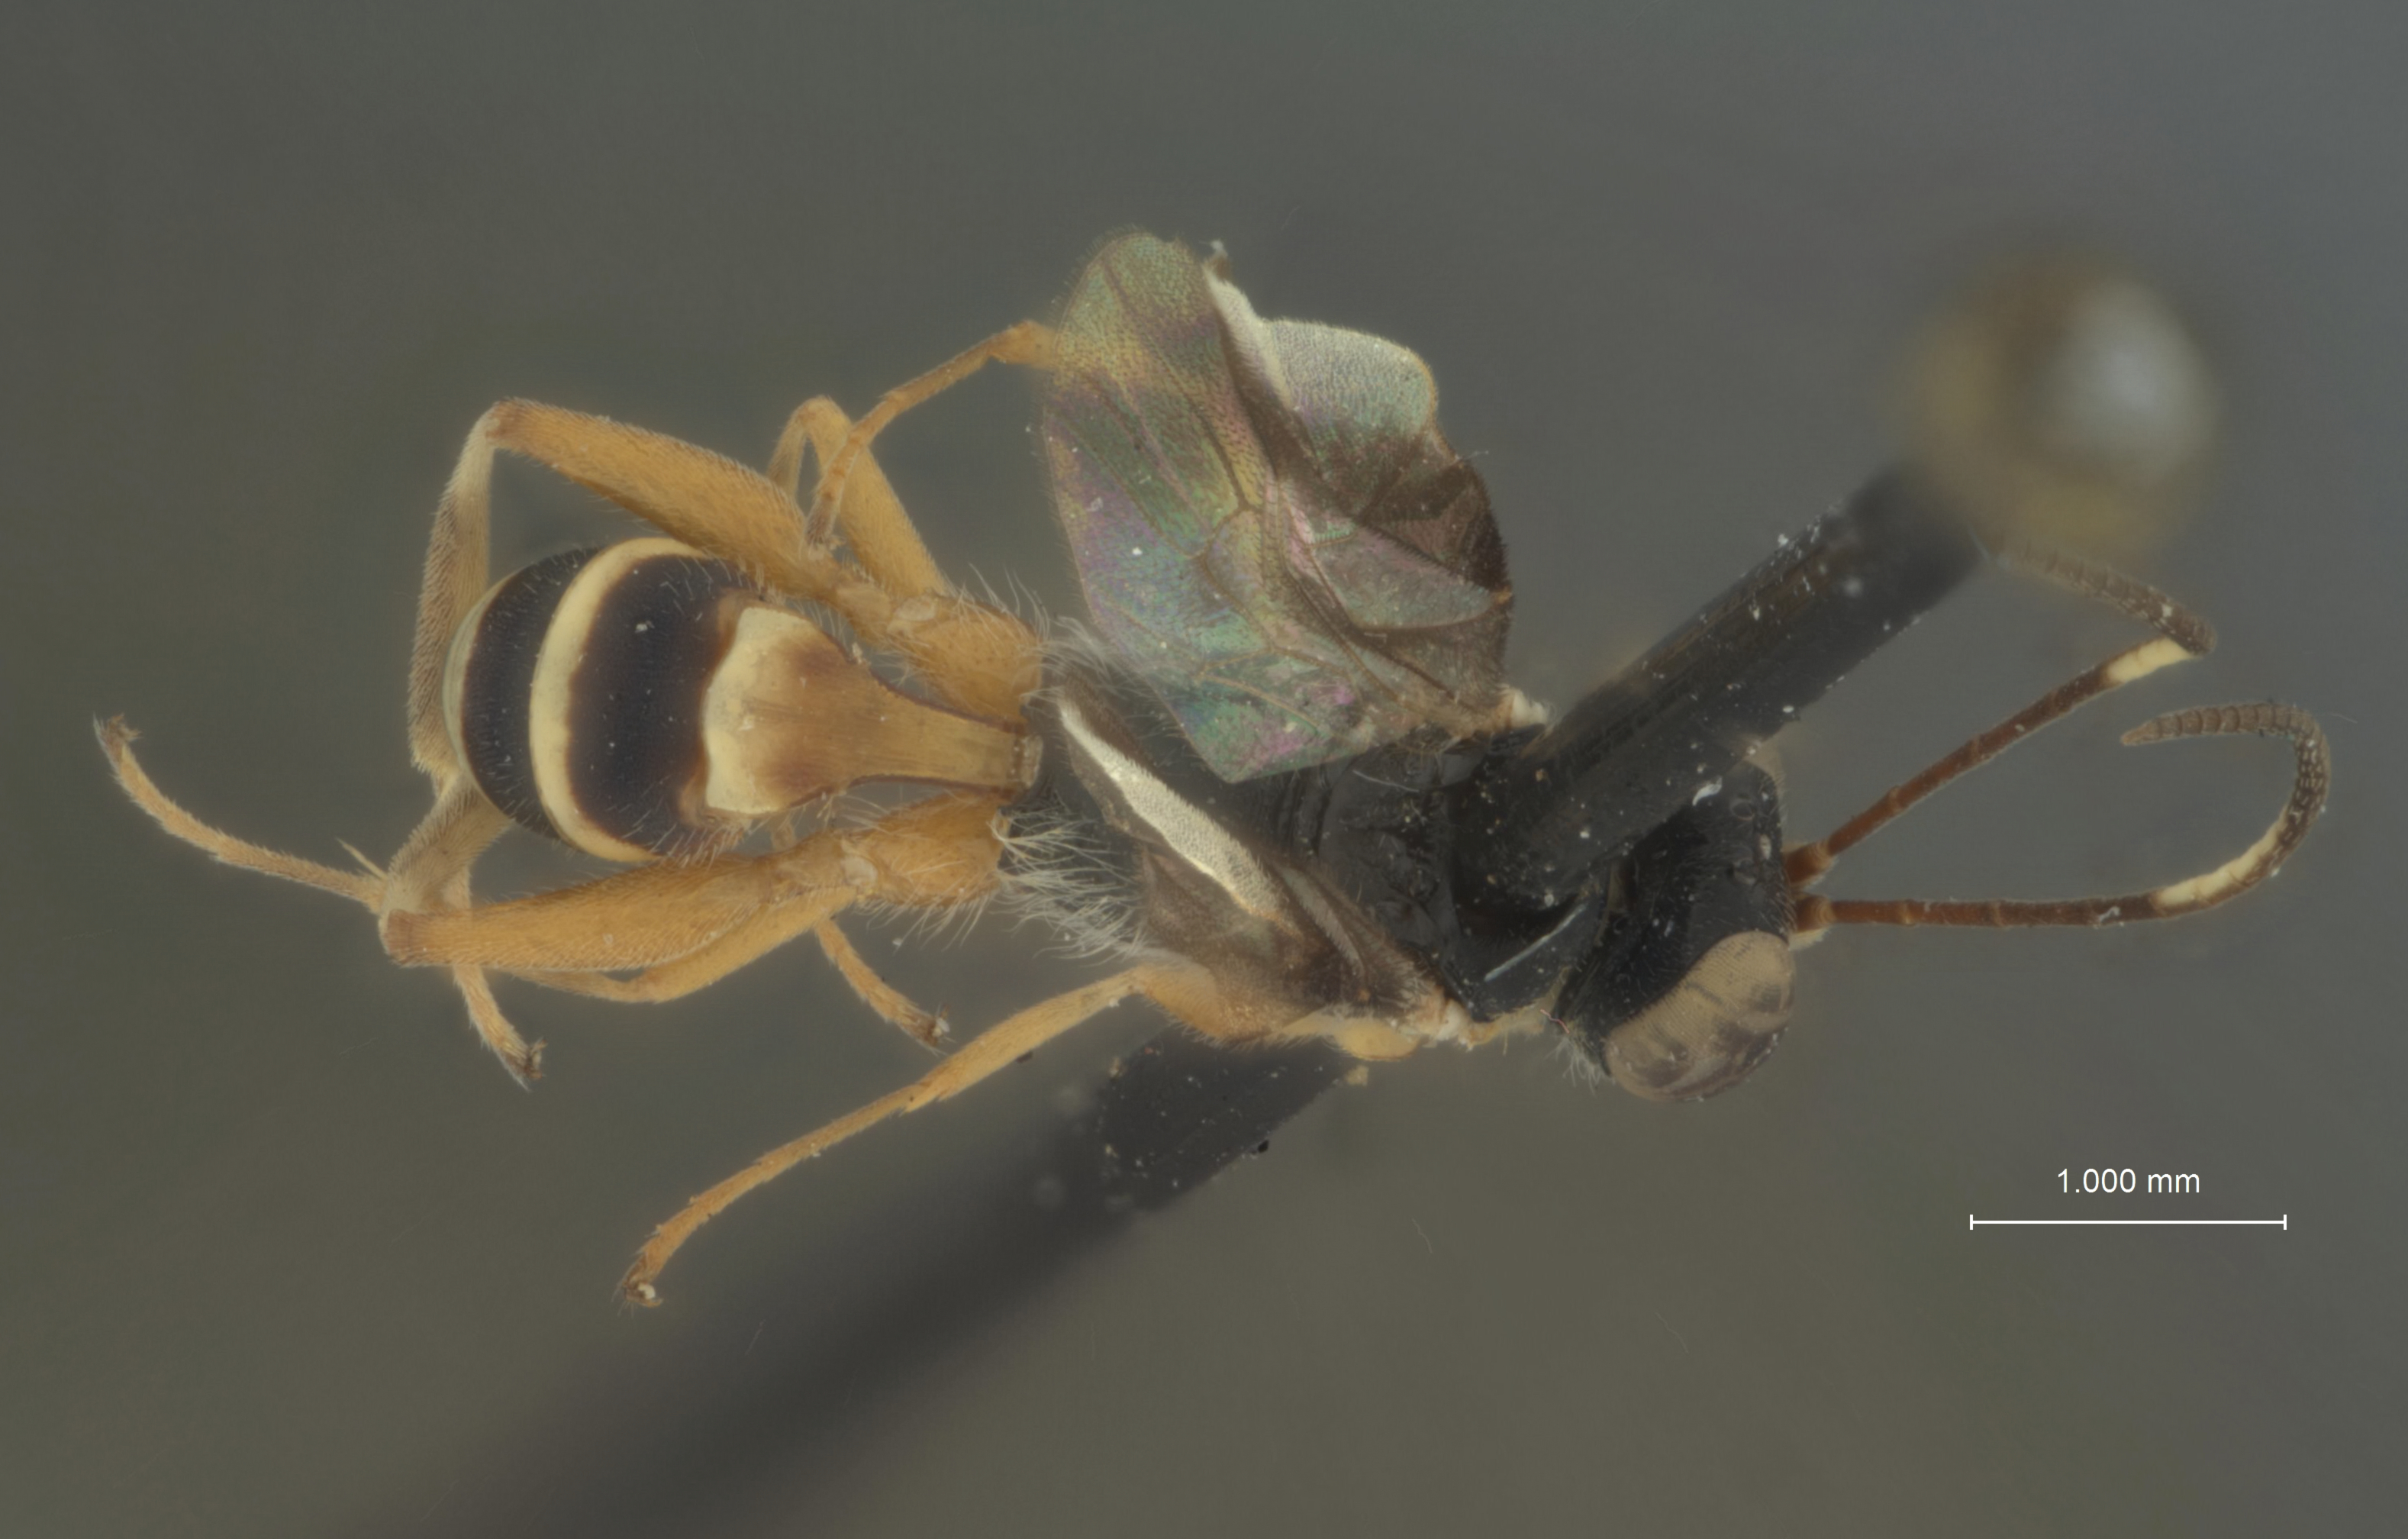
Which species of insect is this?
Hemiteles brachycyttari
